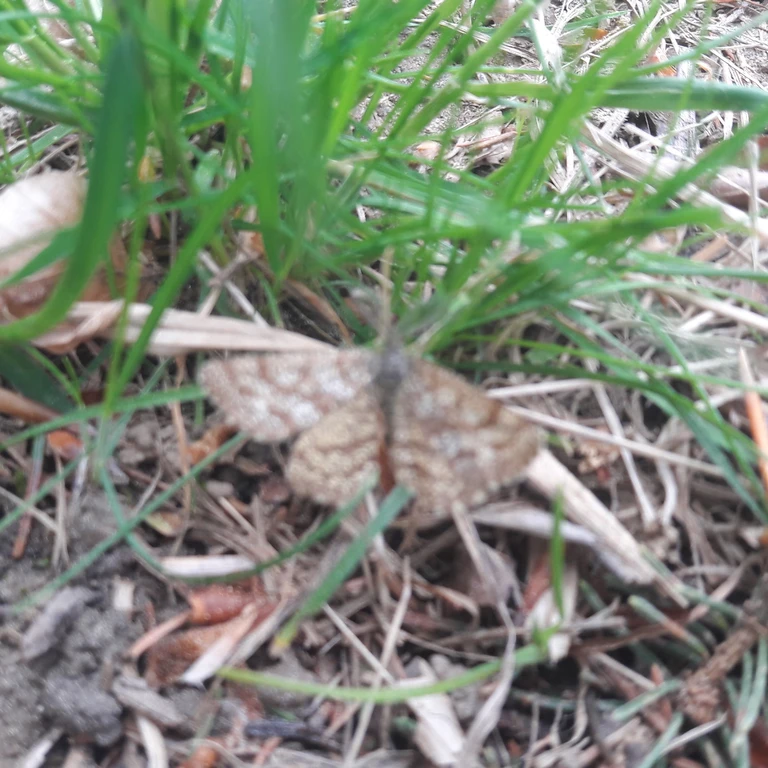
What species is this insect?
Ematurga atomaria
